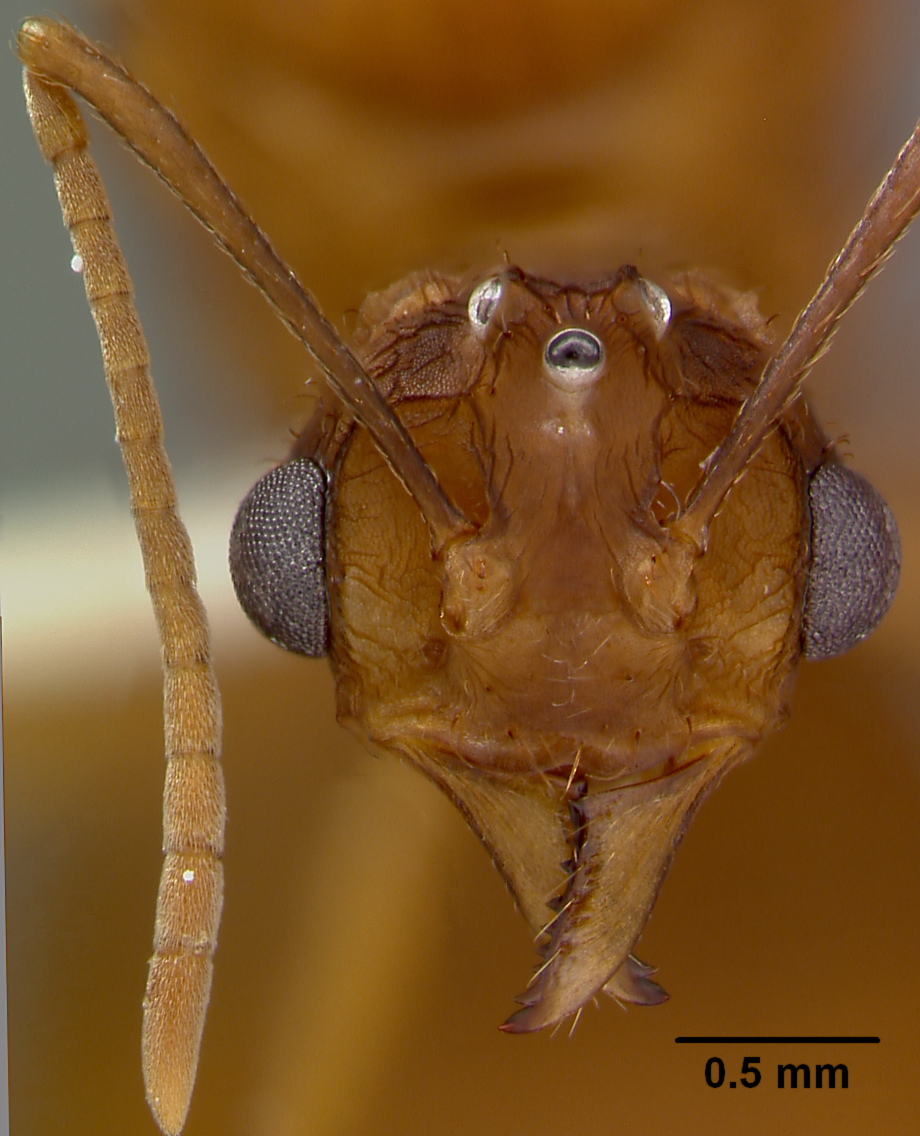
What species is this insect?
Acromyrmex insinuator
